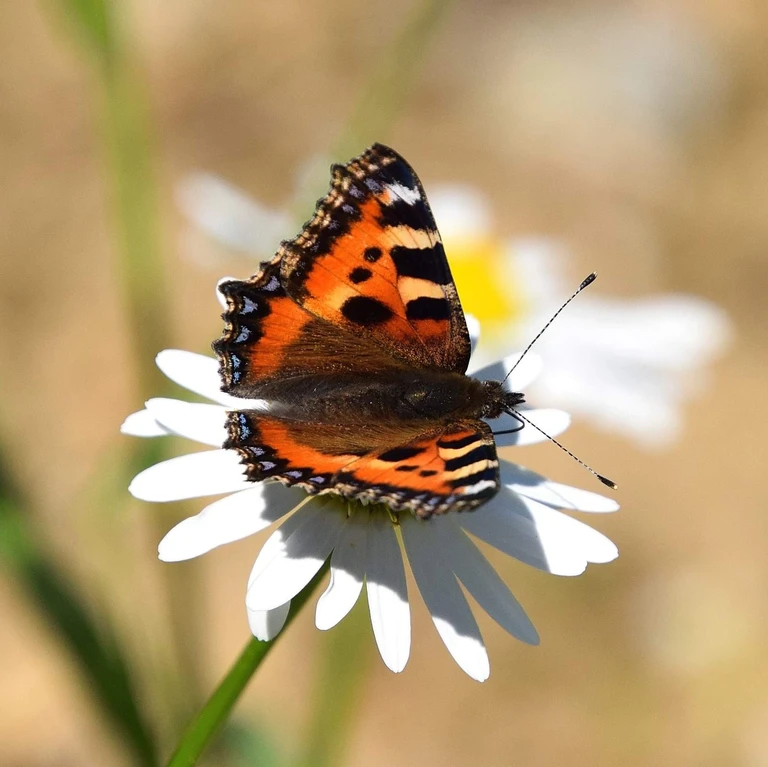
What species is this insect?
Aglais urticae
